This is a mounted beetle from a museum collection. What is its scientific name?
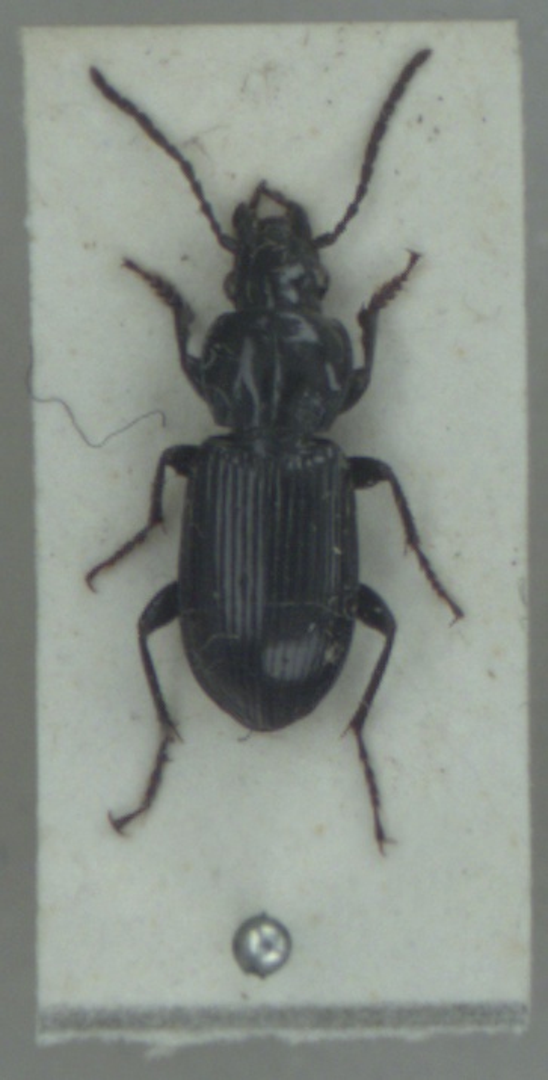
Pterostichus nigrita
